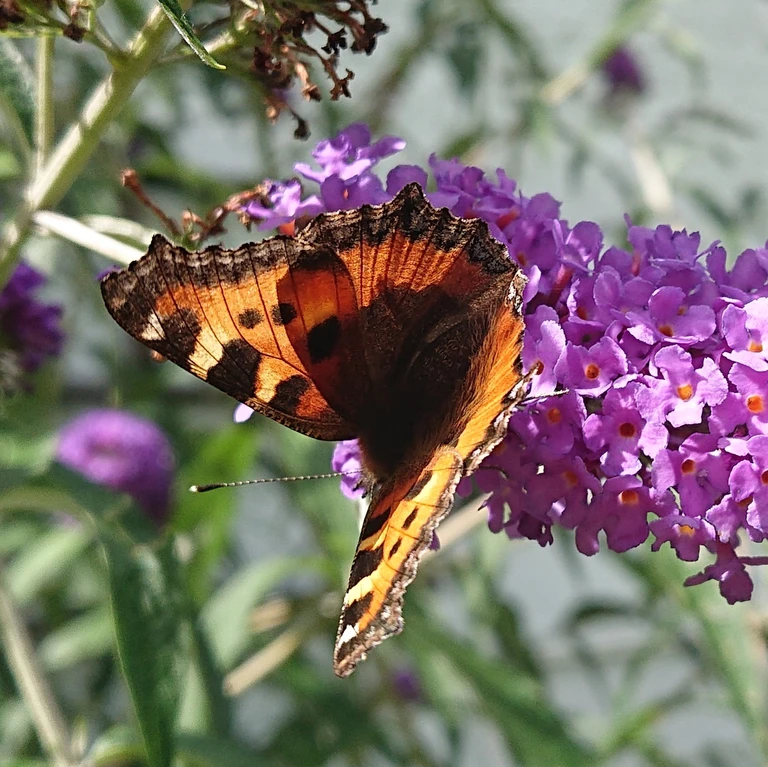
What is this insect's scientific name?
Aglais urticae
